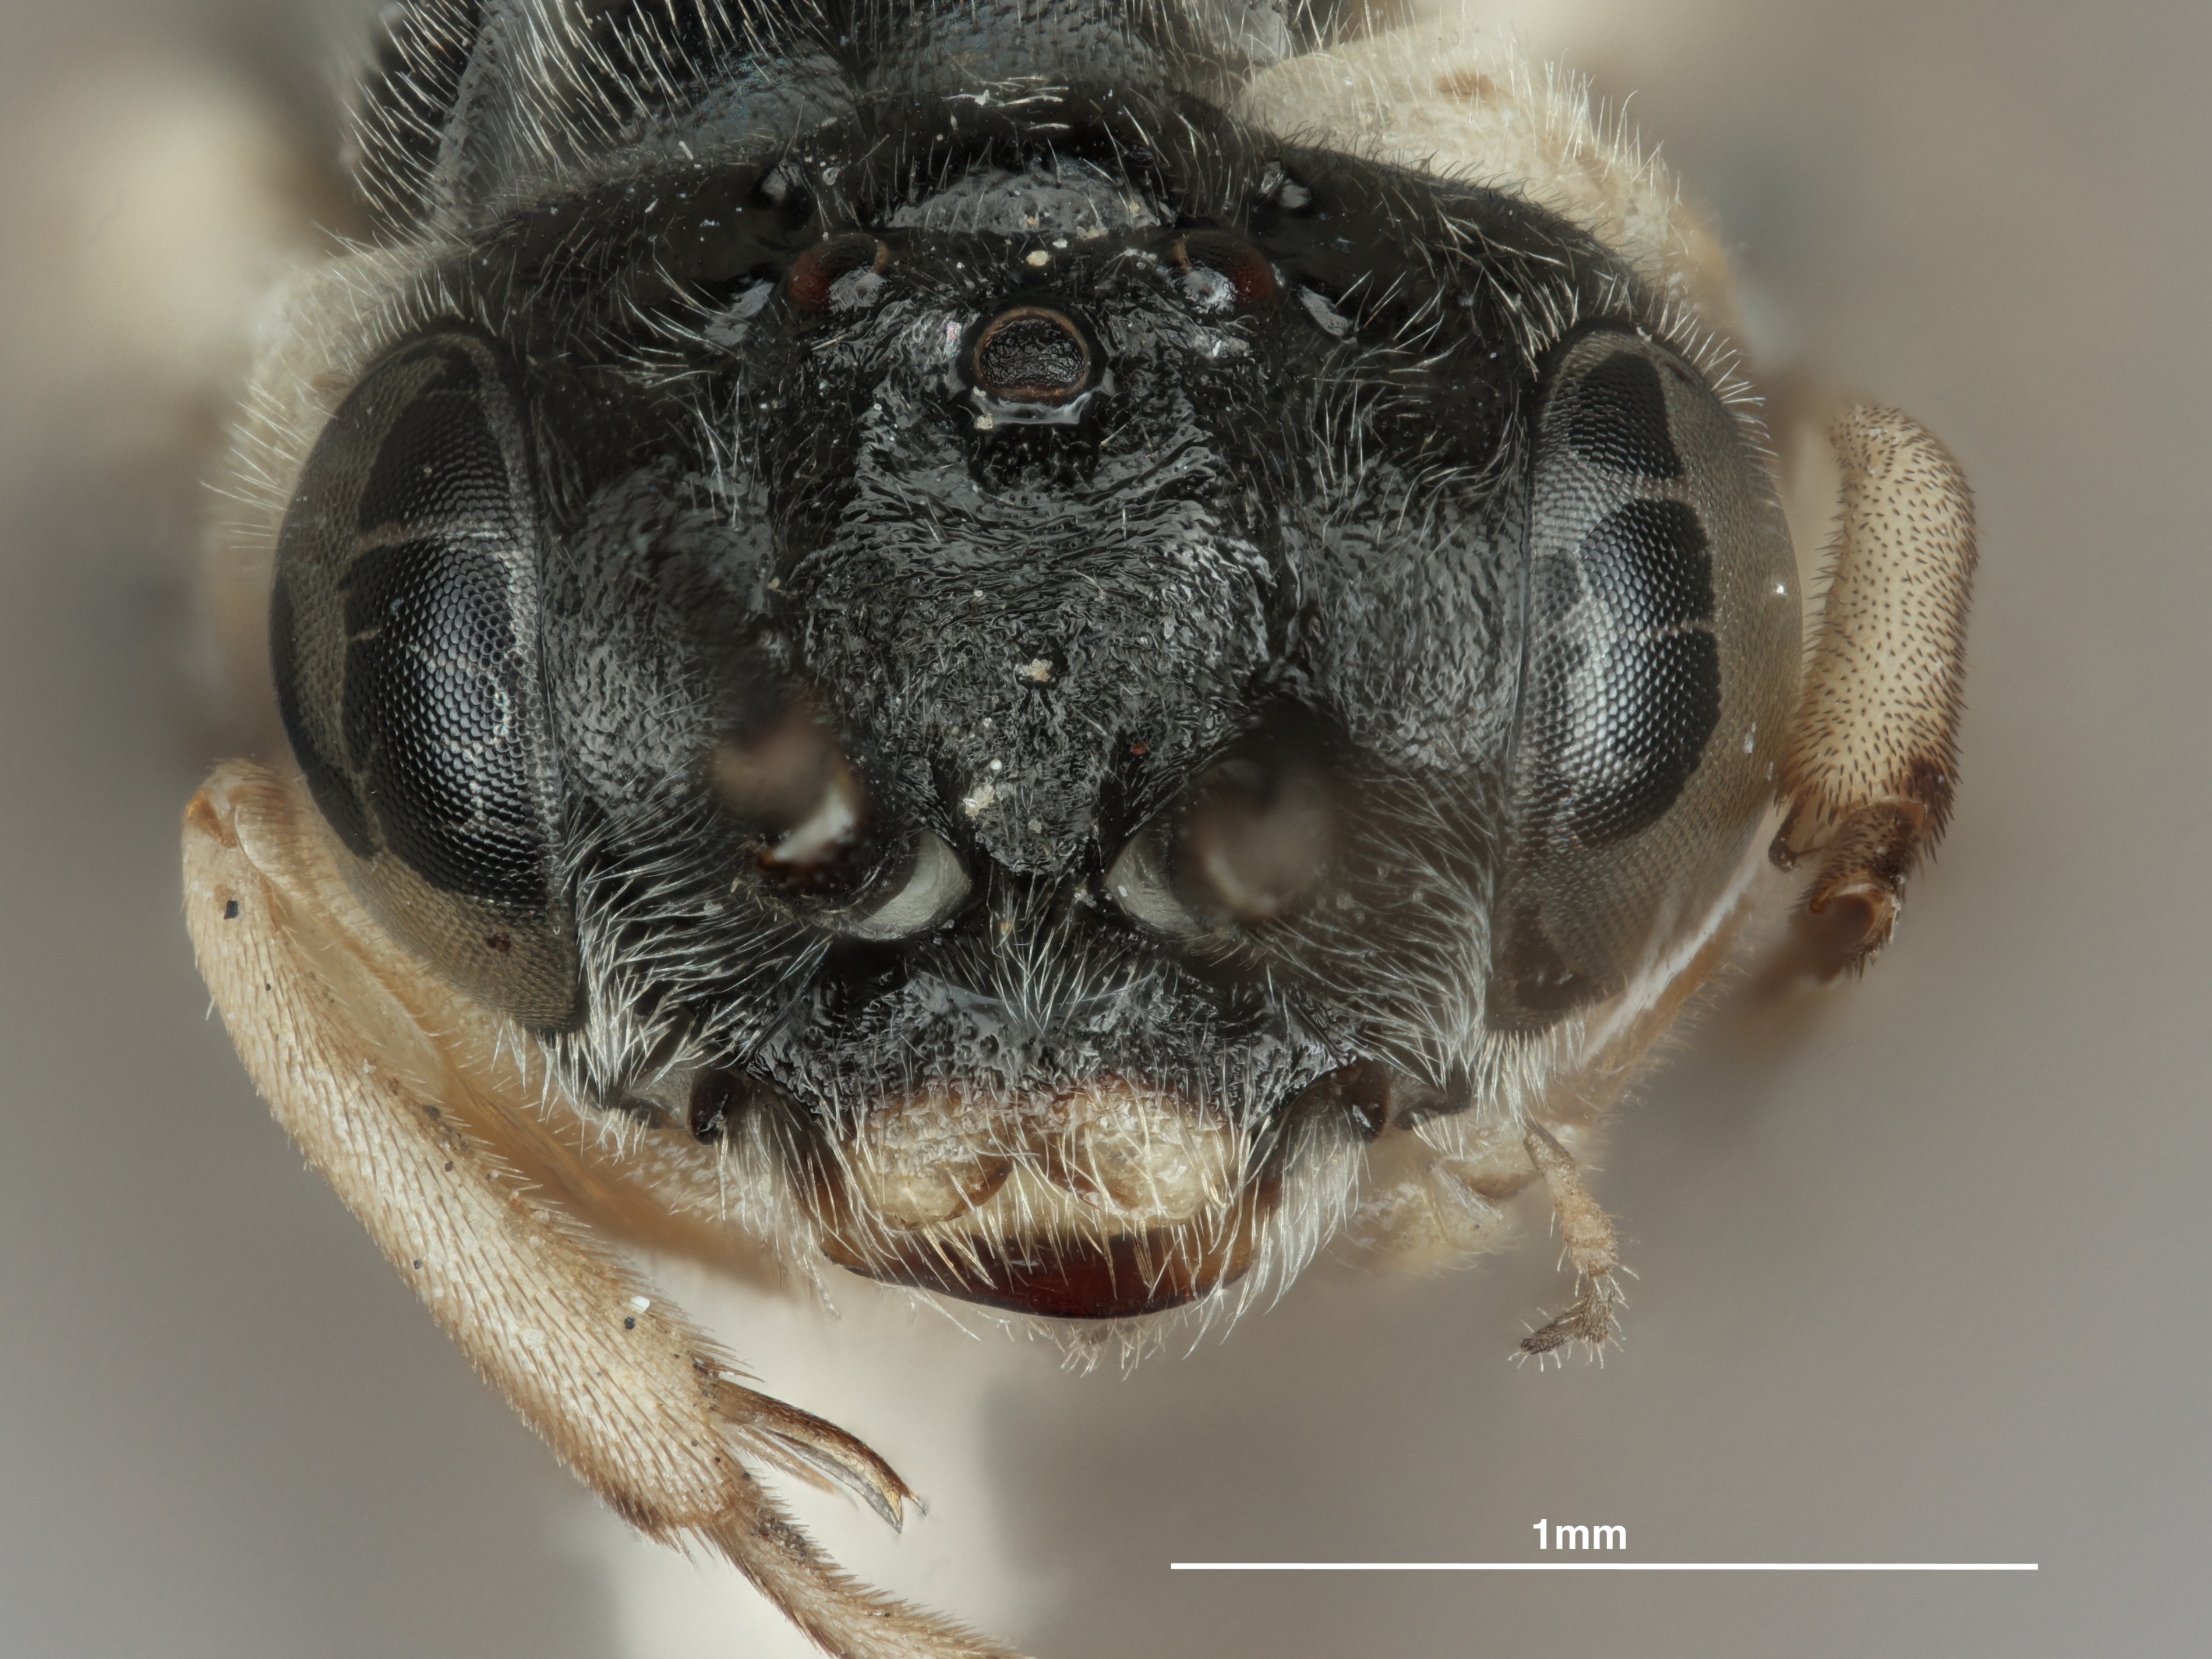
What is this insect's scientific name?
Periclista varia
